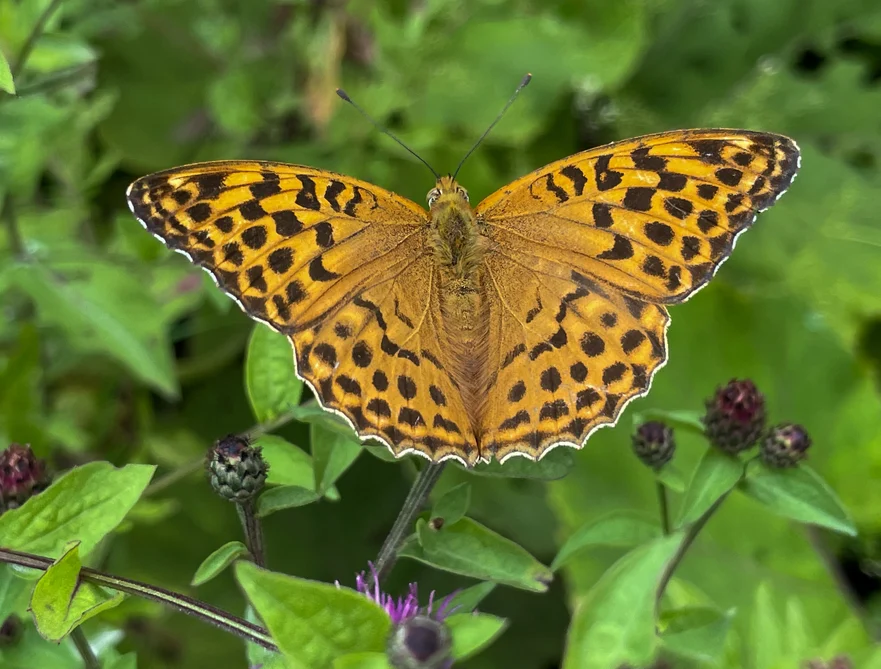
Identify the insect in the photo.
Argynnis paphia
